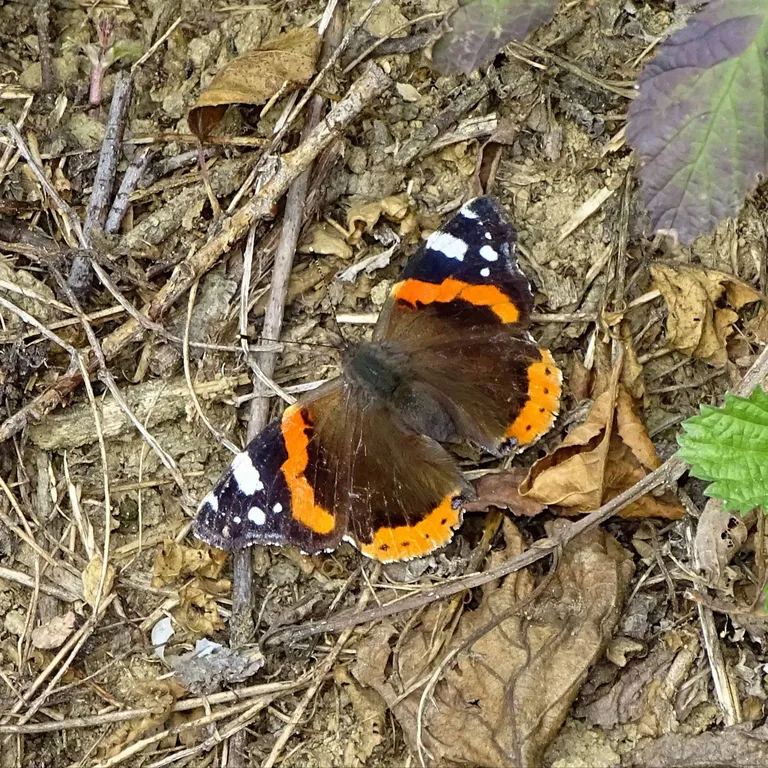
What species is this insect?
Vanessa atalanta
